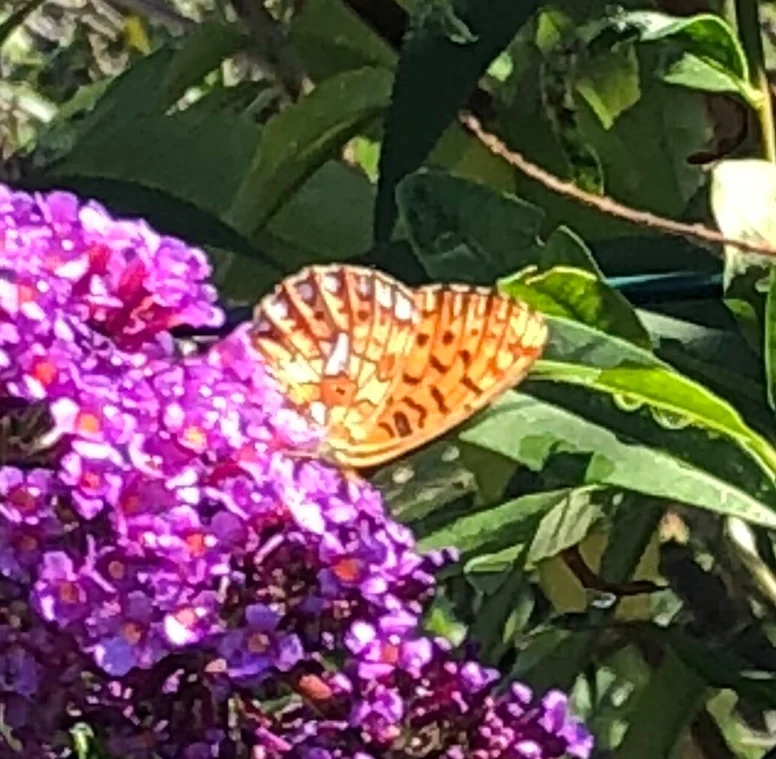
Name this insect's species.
Boloria euphrosyne (also Clossiana euphrosyne)
